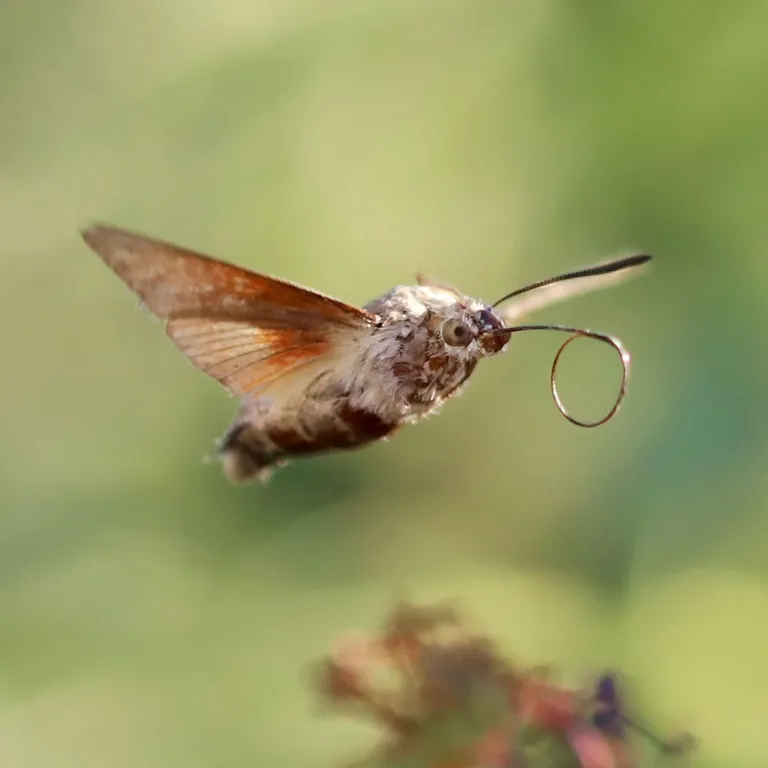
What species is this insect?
Macroglossum stellatarum
